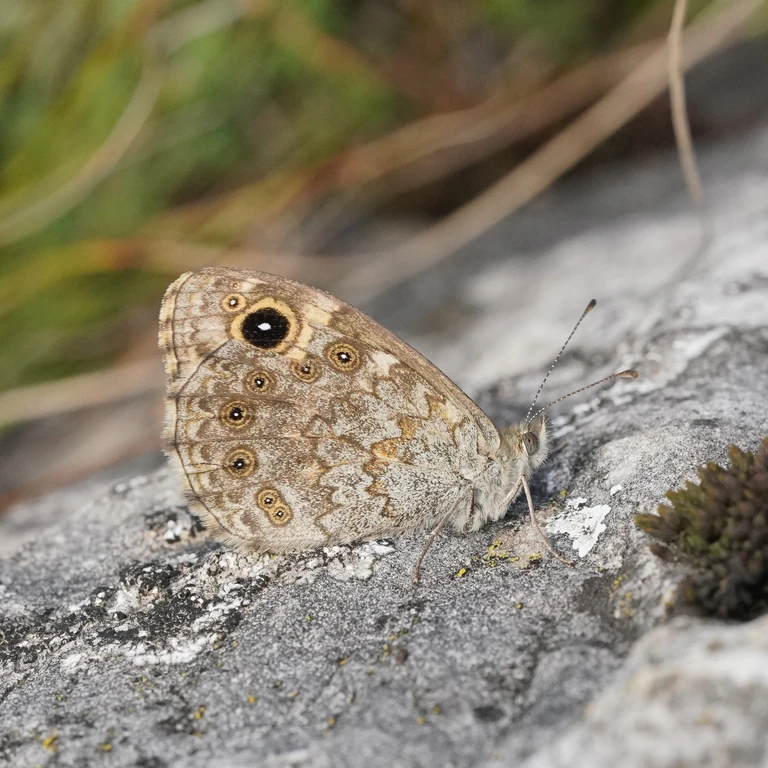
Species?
Lasiommata megera (also Pararge megera)
